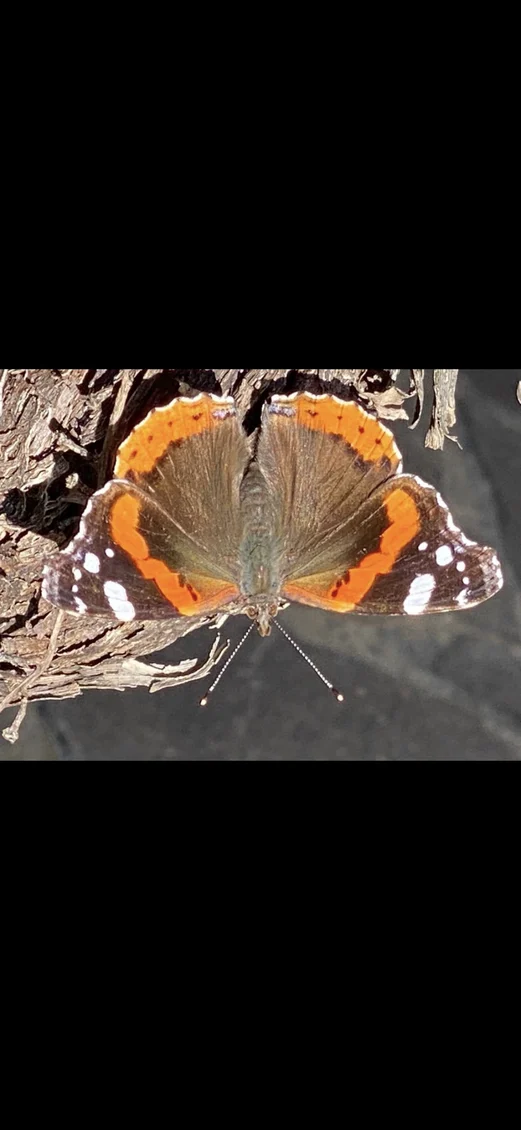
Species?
Vanessa atalanta
